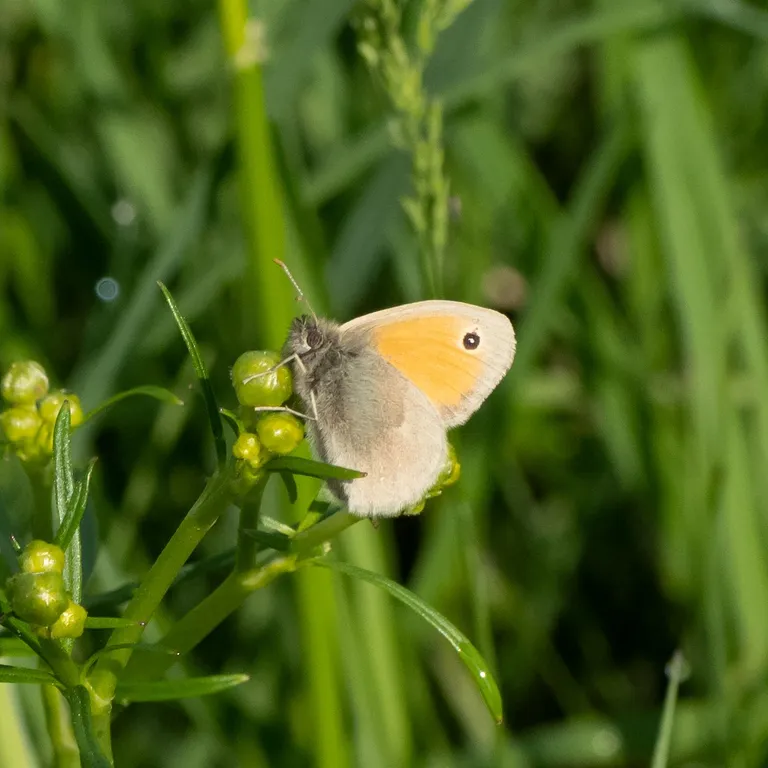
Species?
Coenonympha pamphilus
